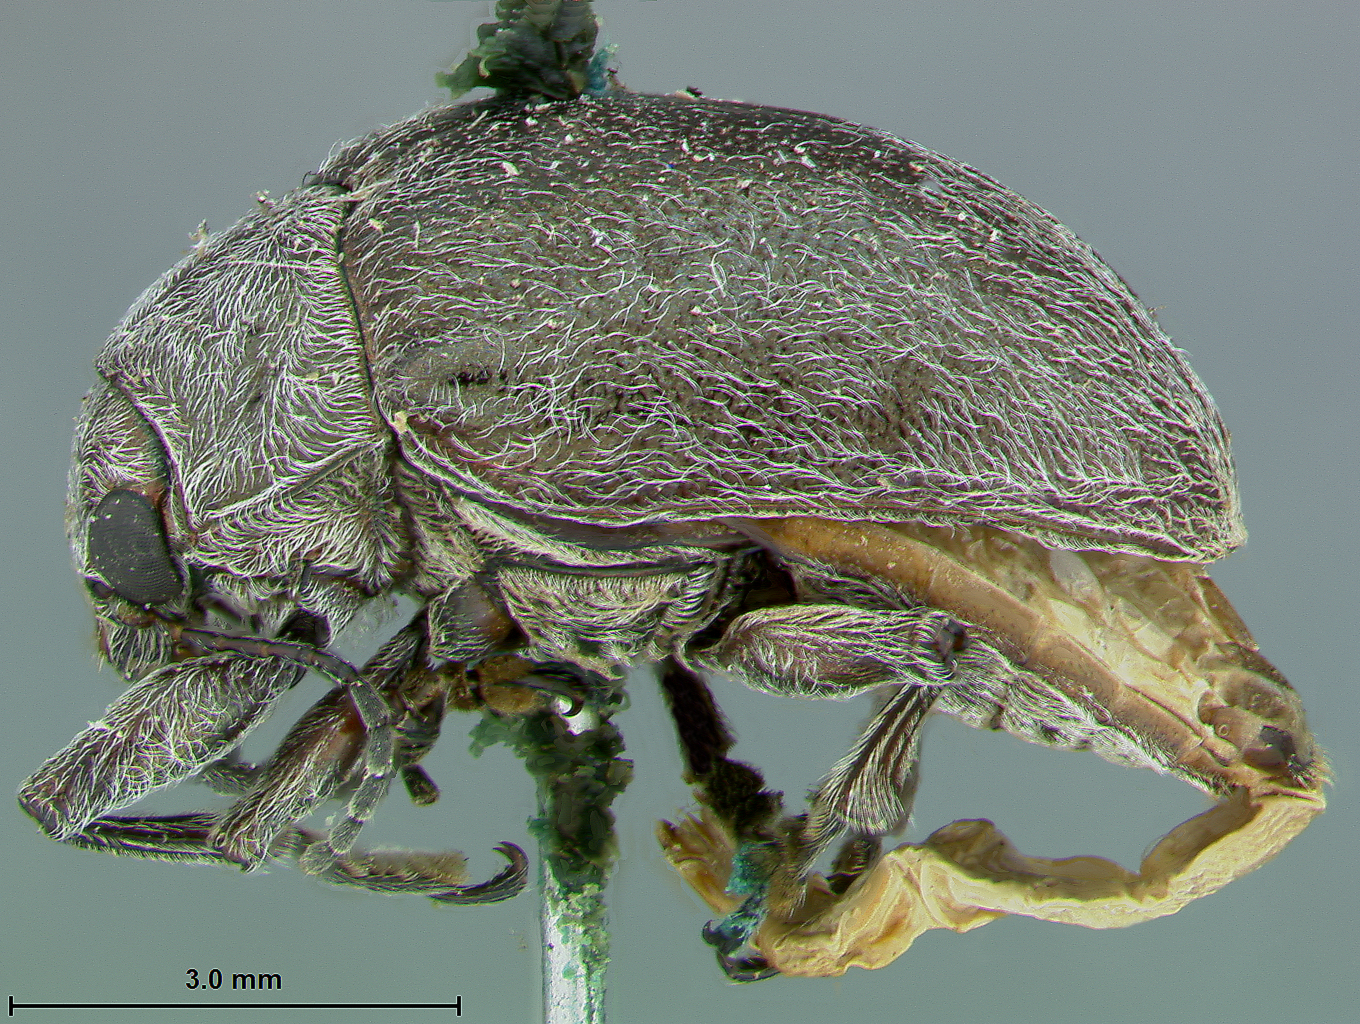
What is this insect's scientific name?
Pseudomacetes aeneus
